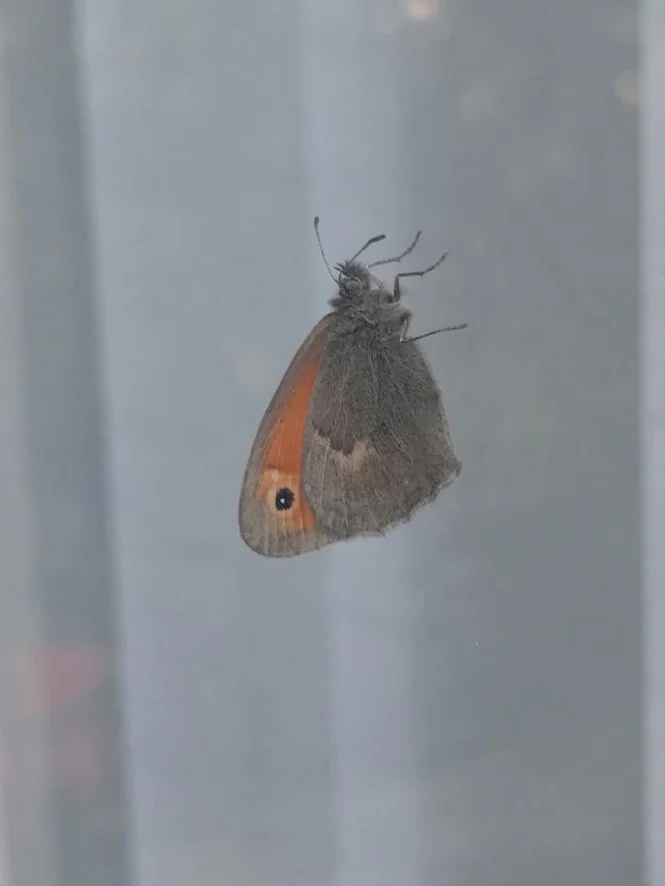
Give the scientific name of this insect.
Coenonympha pamphilus
